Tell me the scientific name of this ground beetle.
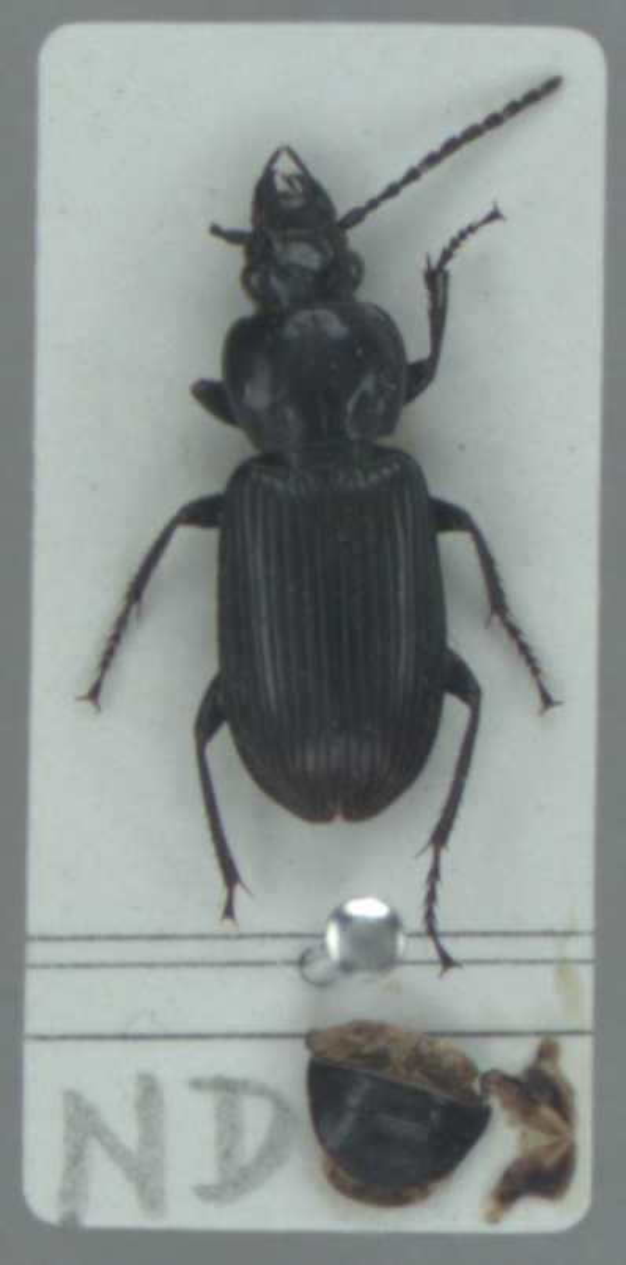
Pterostichus nigrita
